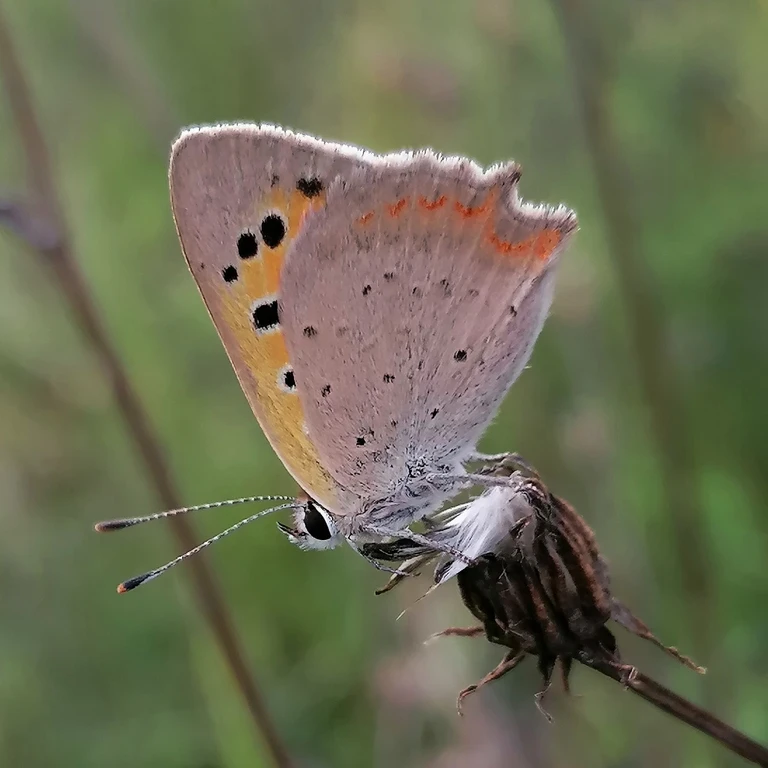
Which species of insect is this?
Lycaena phlaeas
